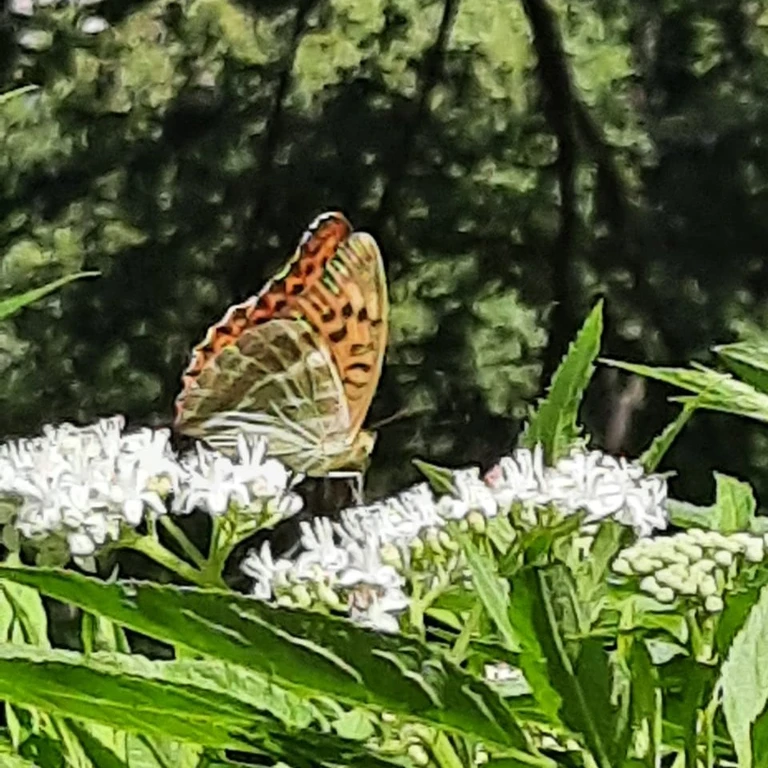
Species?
Argynnis paphia
